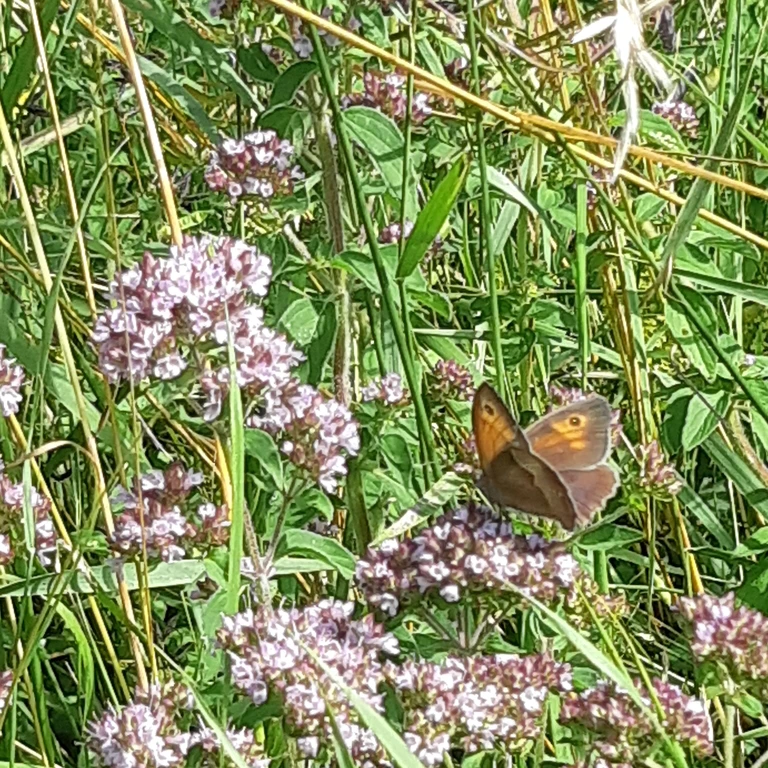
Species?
Maniola jurtina
